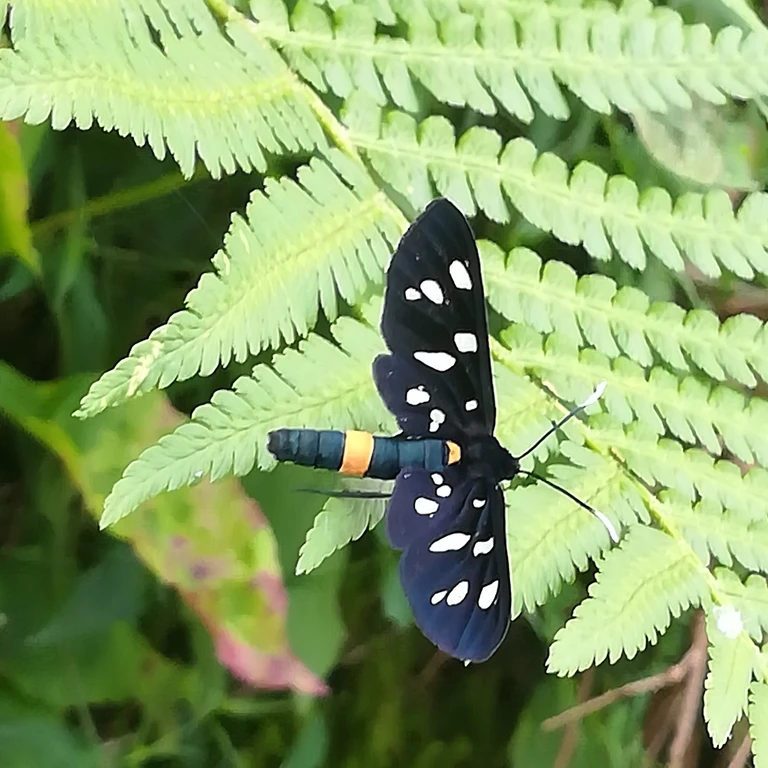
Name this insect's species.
Amata phegea
